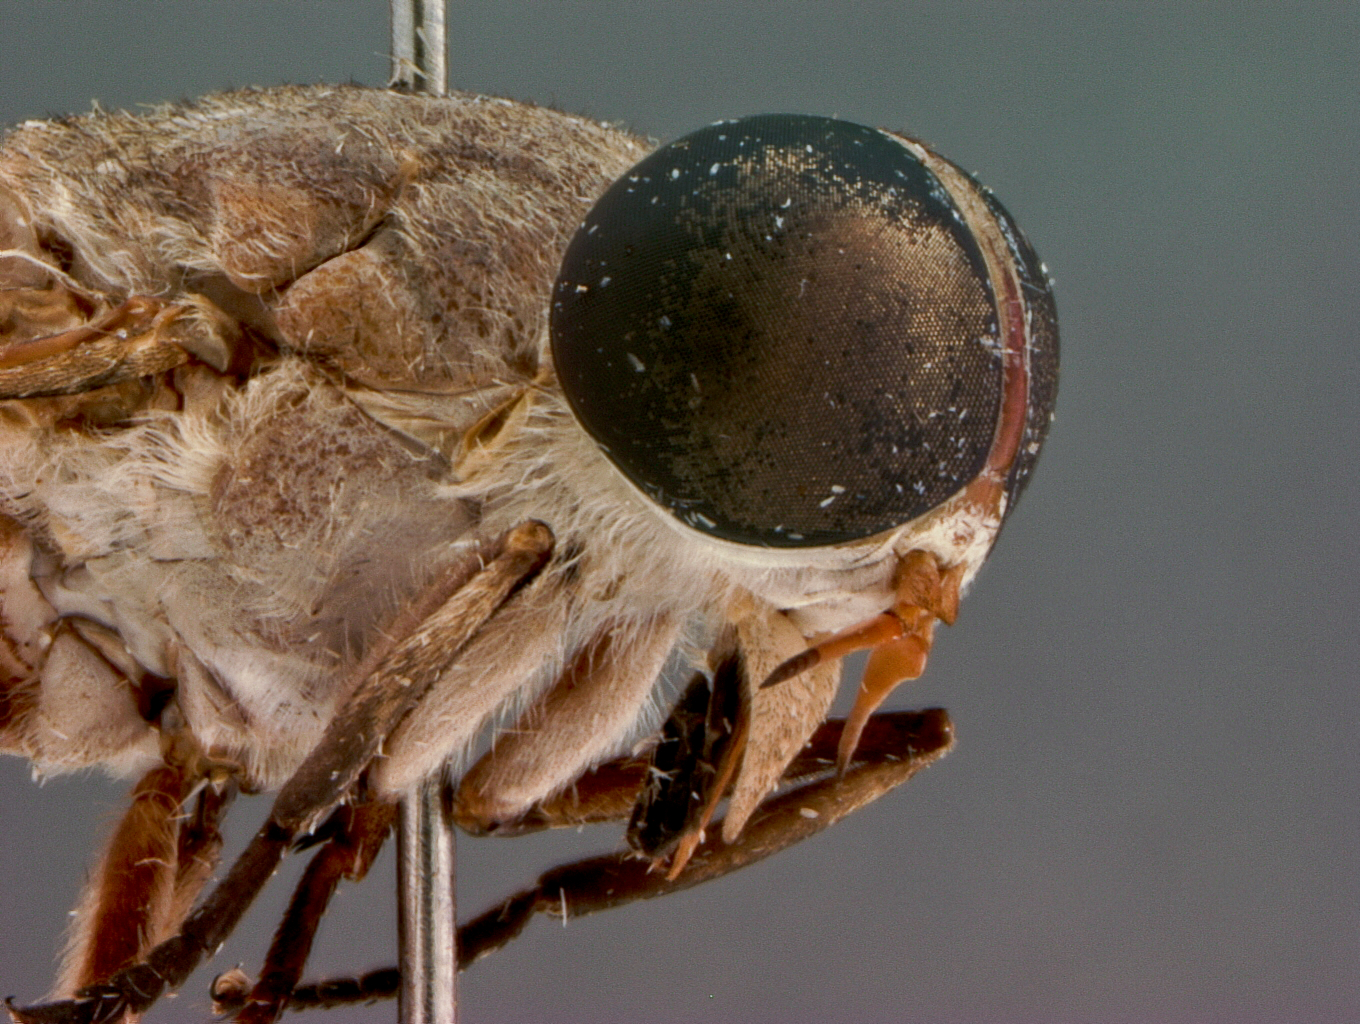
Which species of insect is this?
Tabanus wilpattuensis
